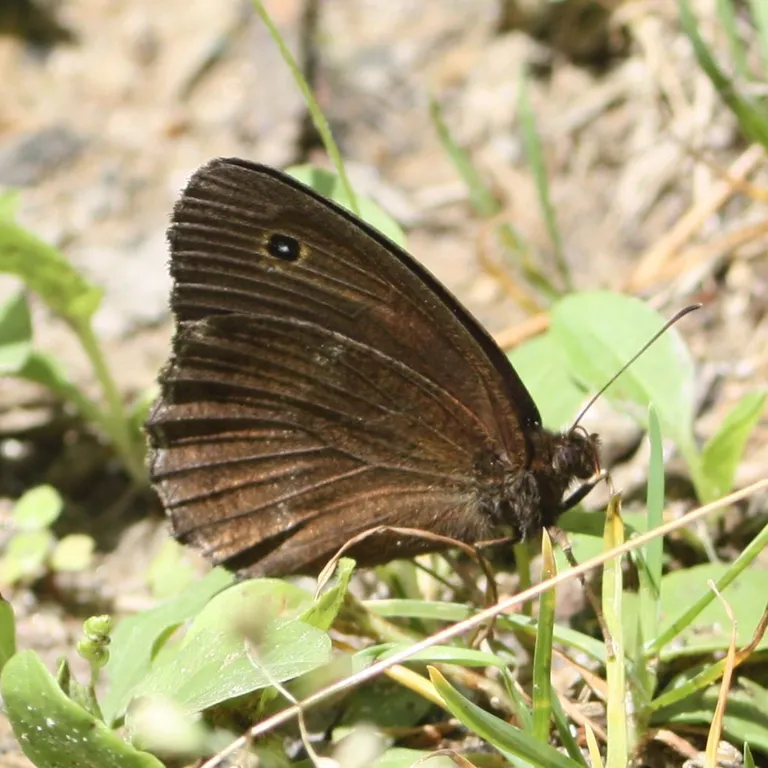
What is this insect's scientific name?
Minois dryas
